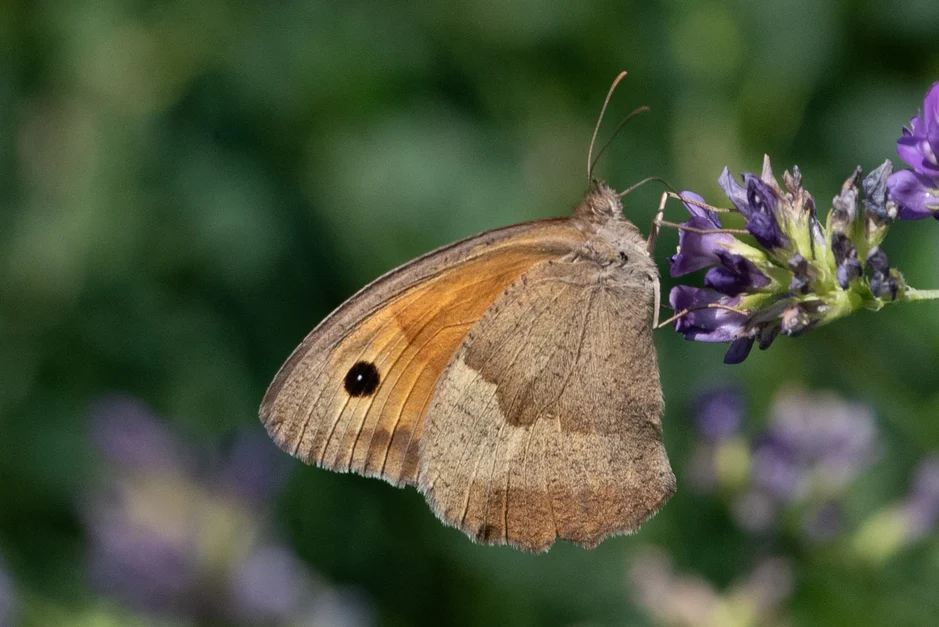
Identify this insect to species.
Maniola jurtina
